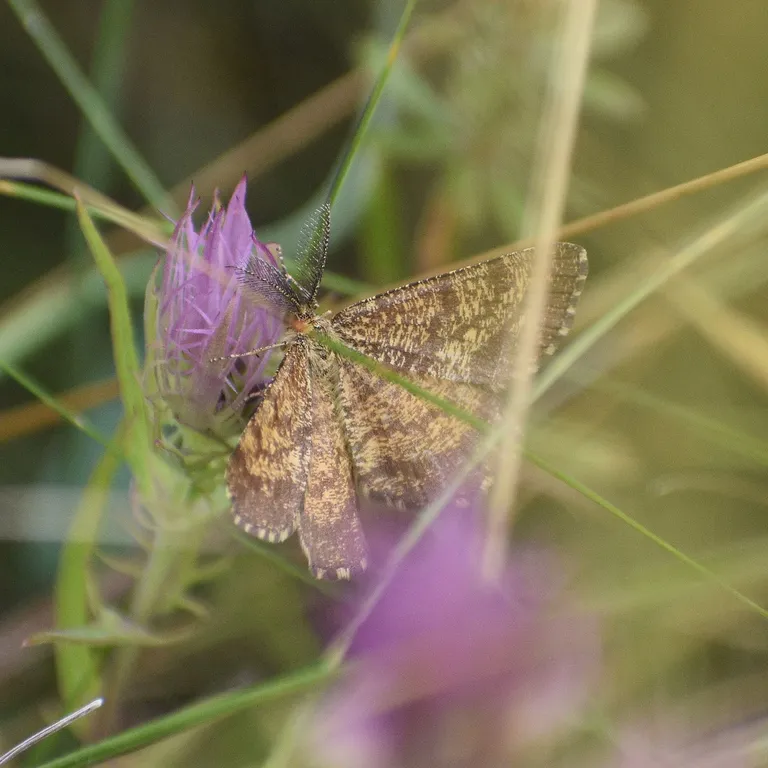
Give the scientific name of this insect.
Ematurga atomaria
